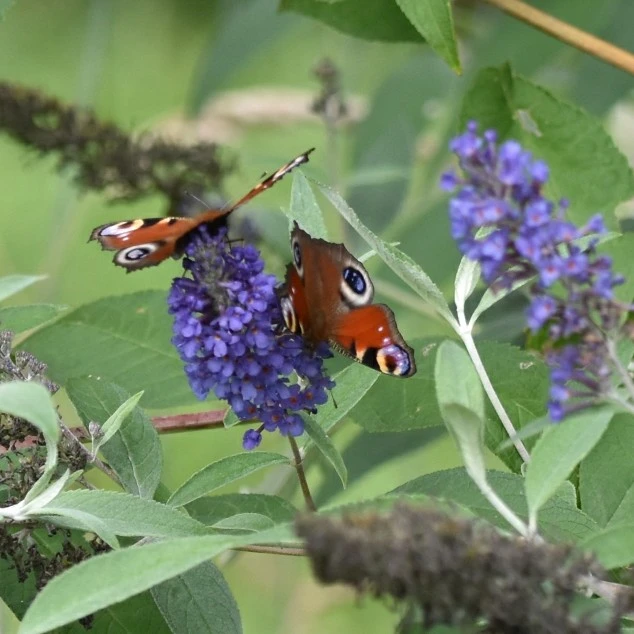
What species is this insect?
Aglais io
